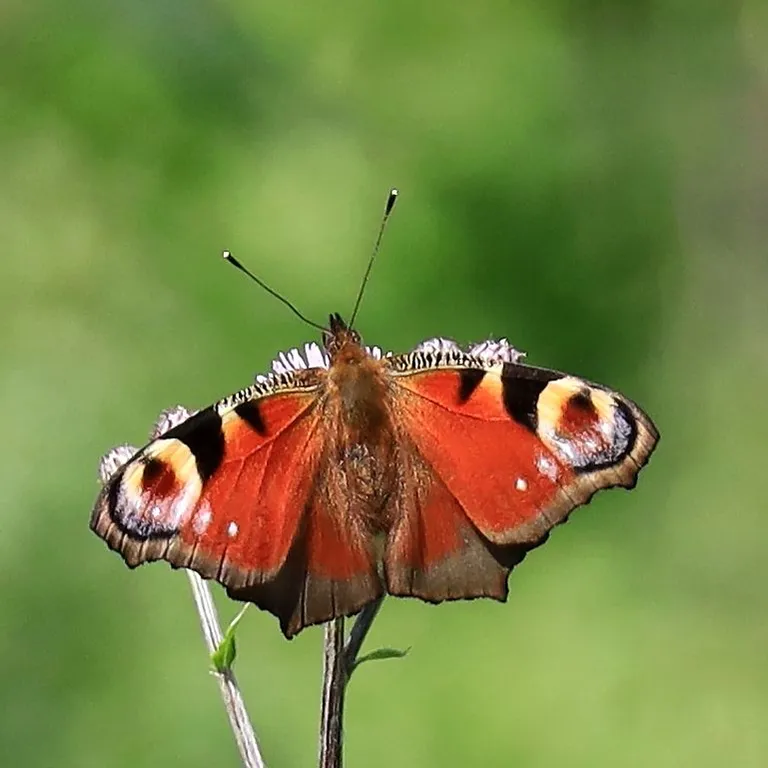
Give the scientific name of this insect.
Aglais io
